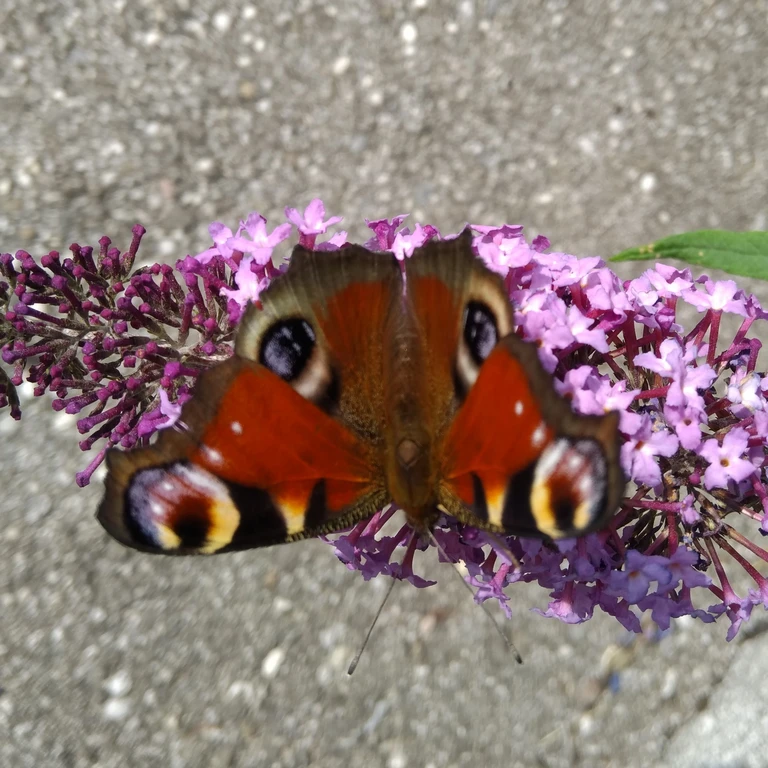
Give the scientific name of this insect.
Aglais io
